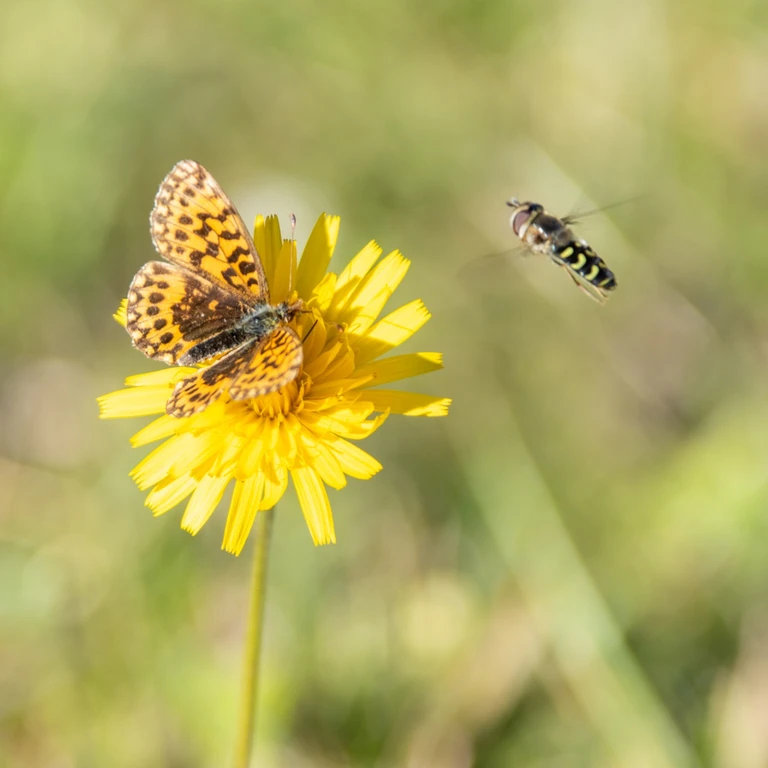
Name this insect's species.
Boloria dia
